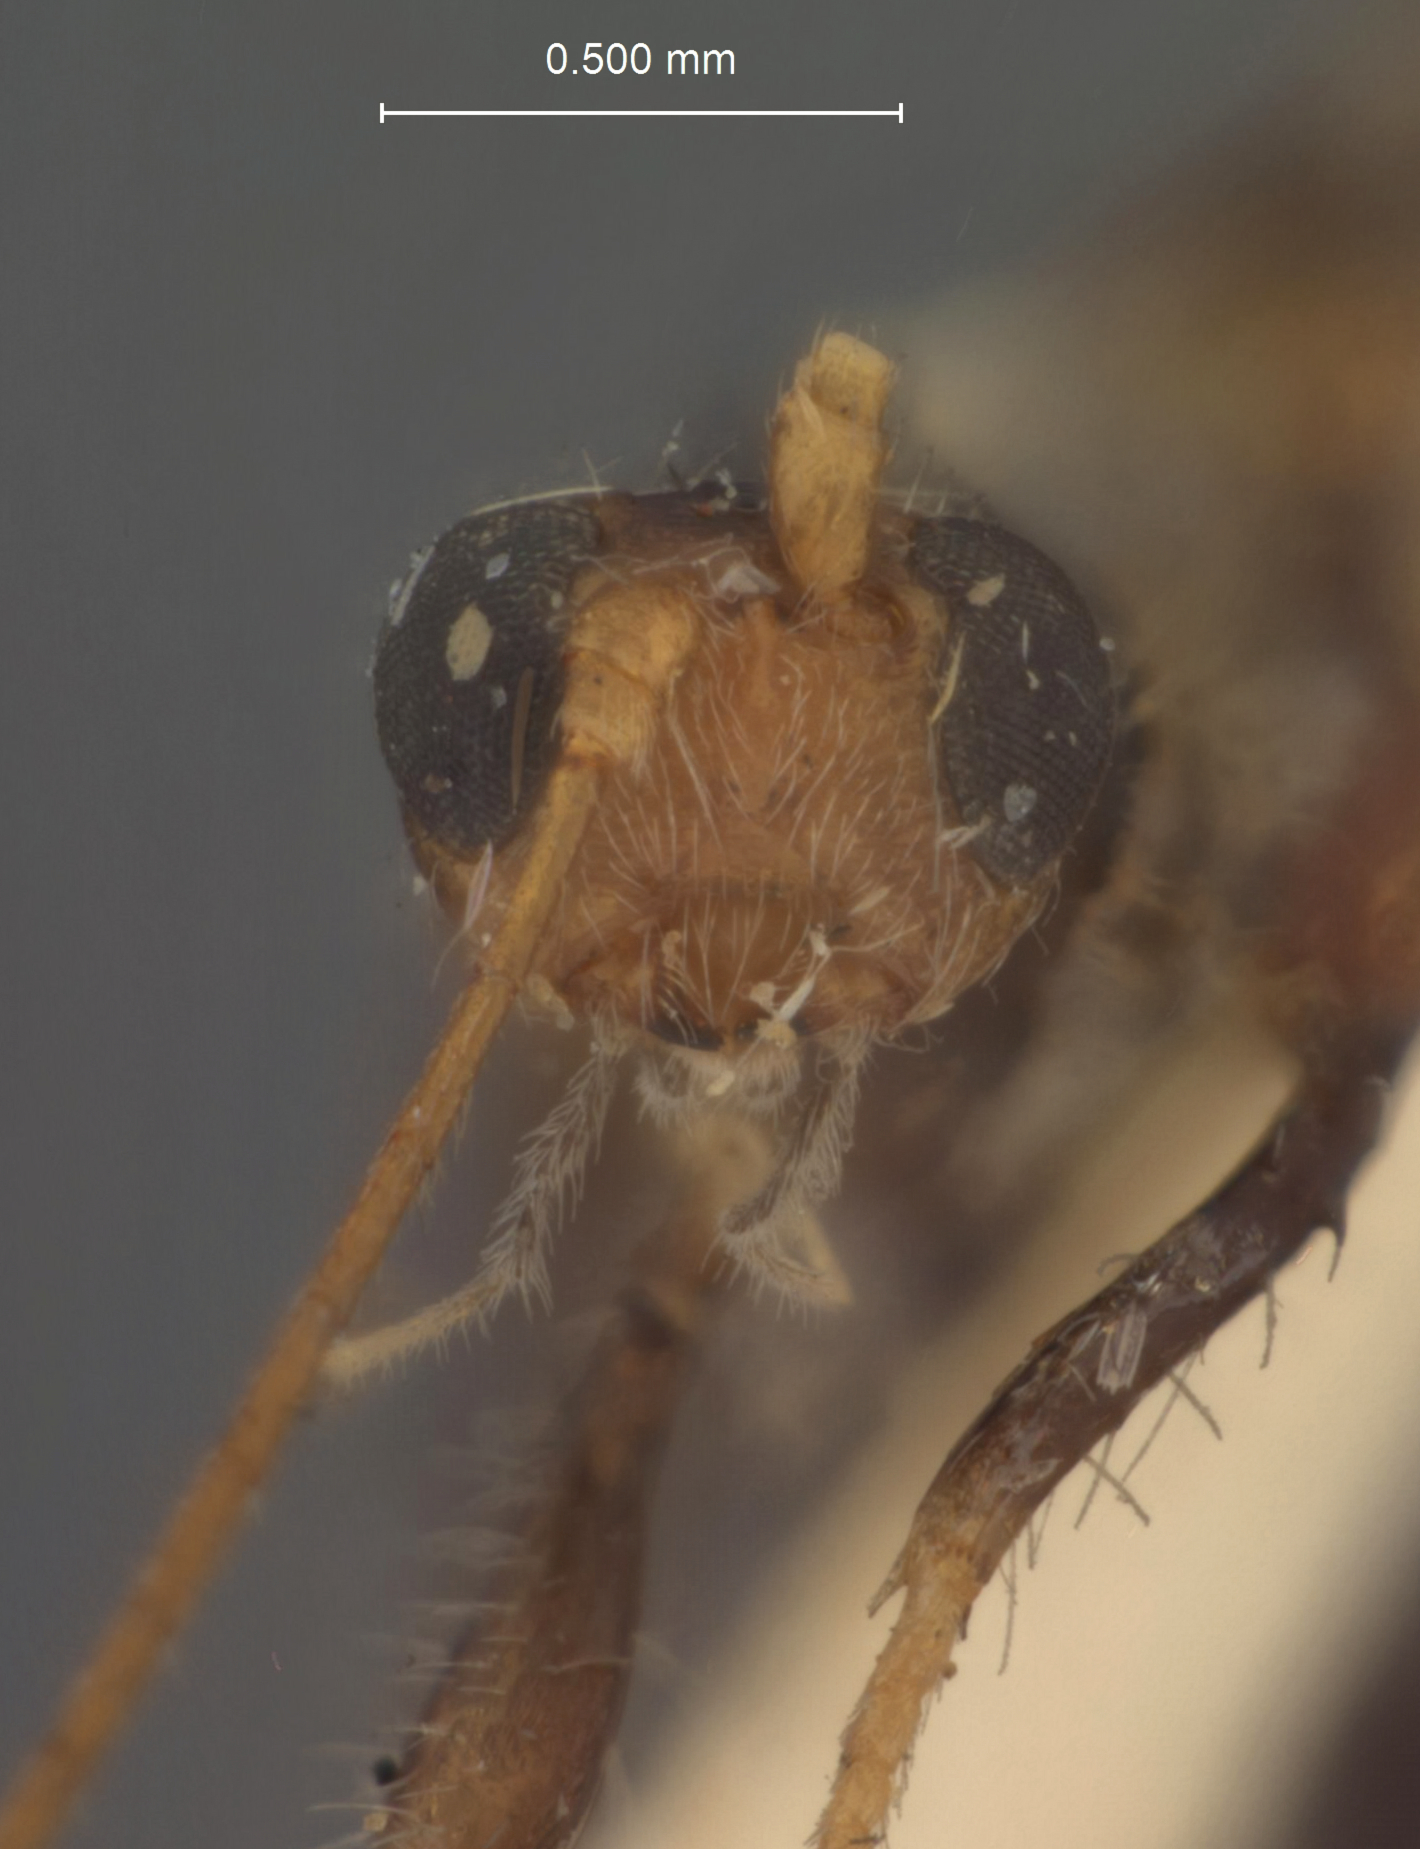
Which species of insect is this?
Spathius ochus
